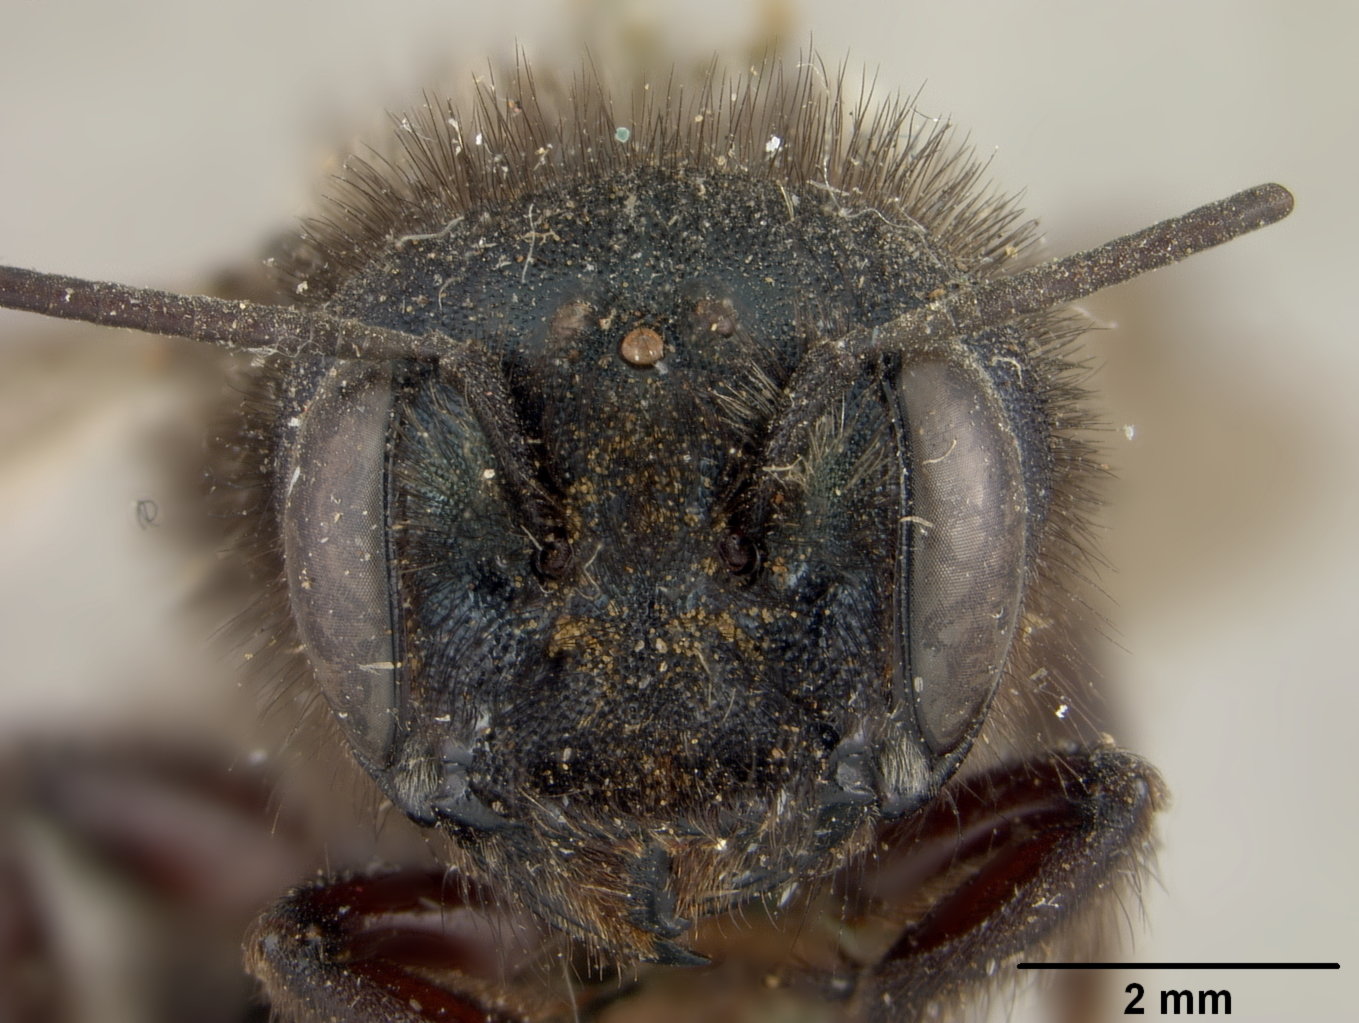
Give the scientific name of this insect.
Osmia subornata
